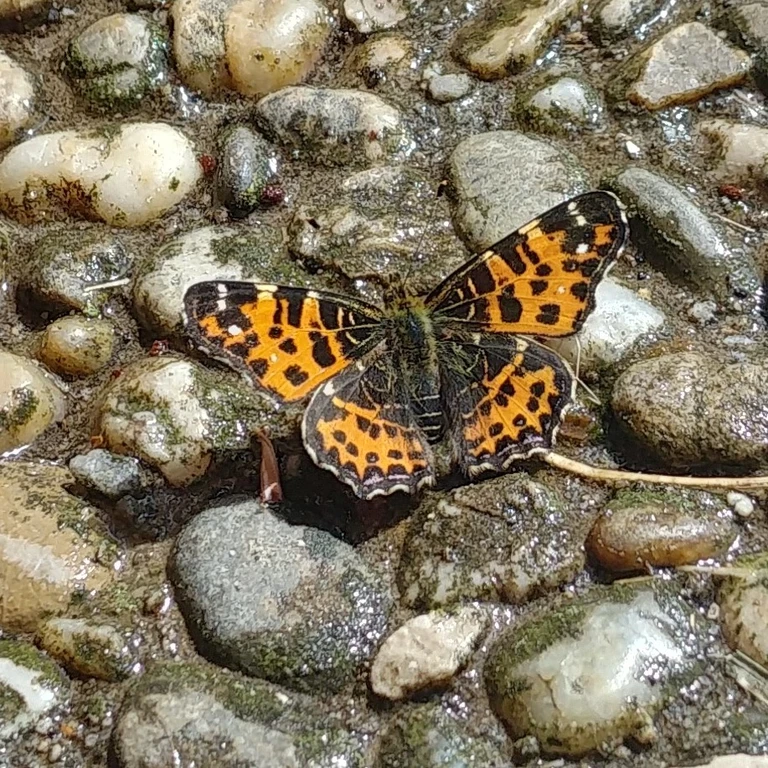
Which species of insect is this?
Araschnia levana
